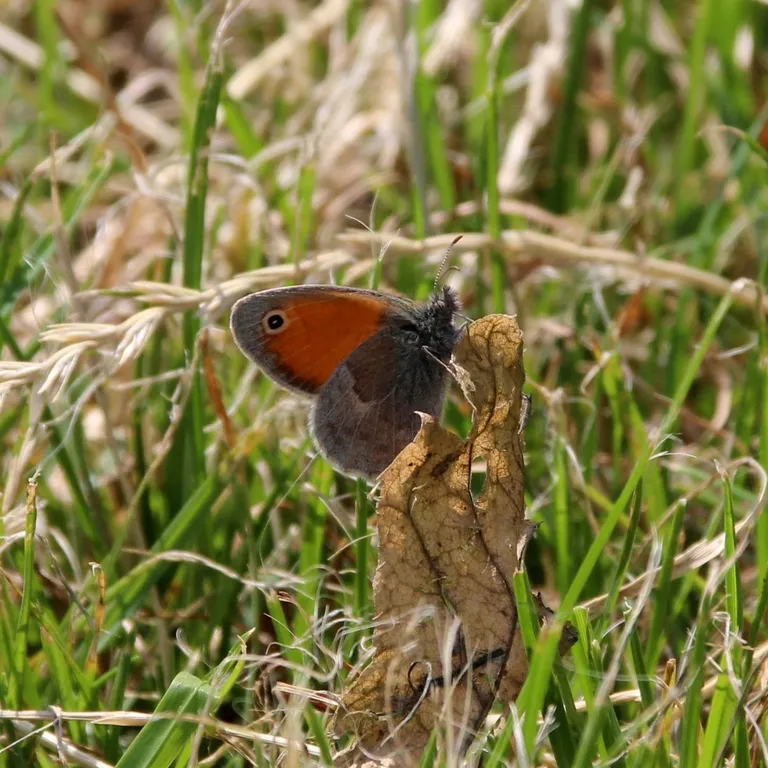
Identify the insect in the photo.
Coenonympha pamphilus
